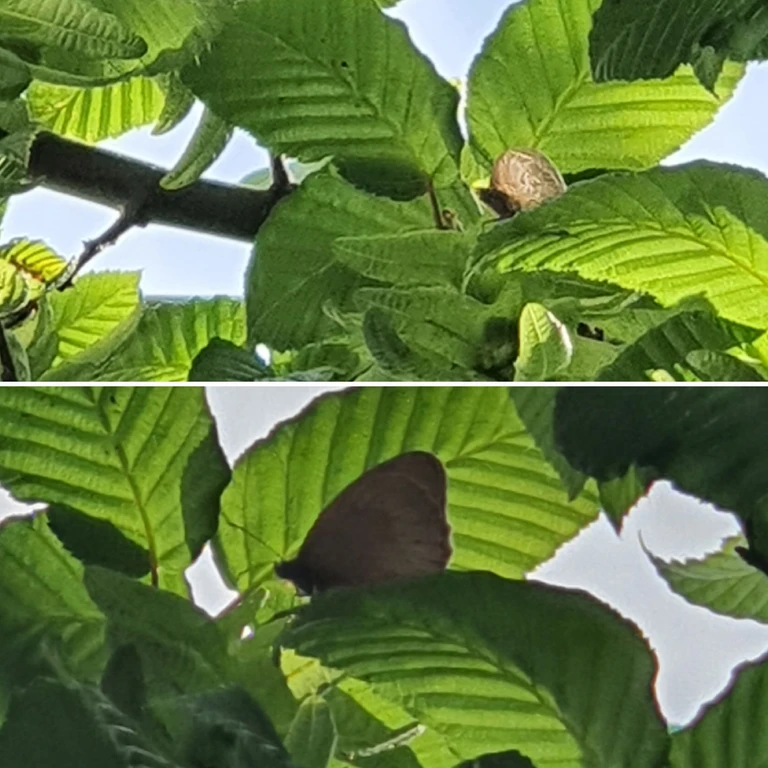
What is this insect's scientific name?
Maniola jurtina
